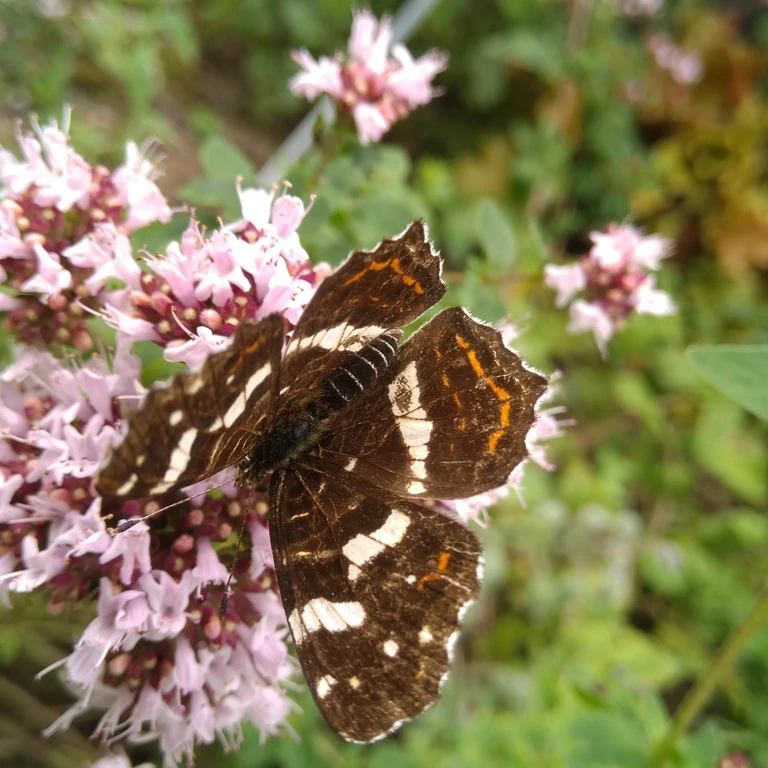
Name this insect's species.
Araschnia levana
